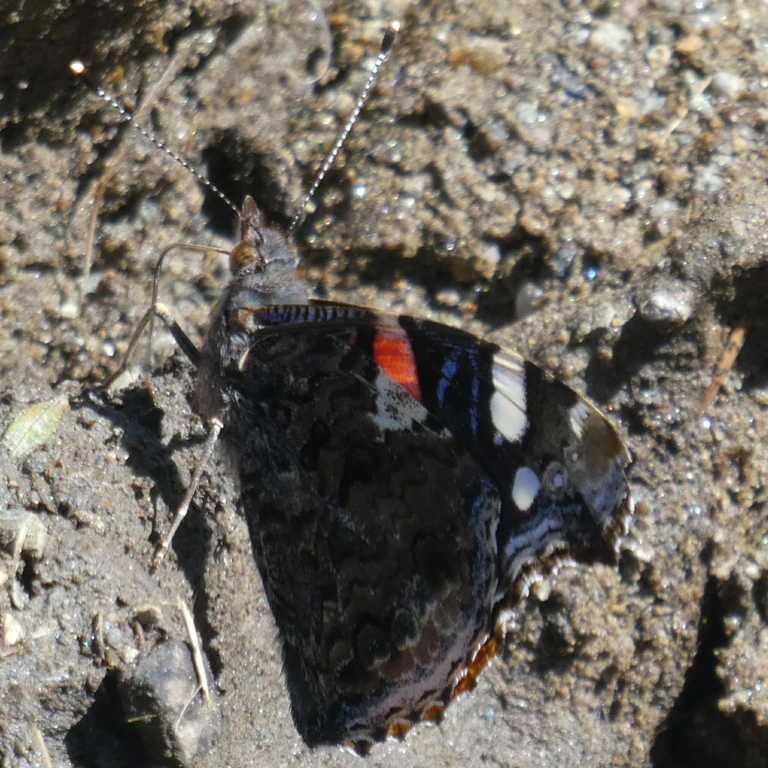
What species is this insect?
Vanessa atalanta
